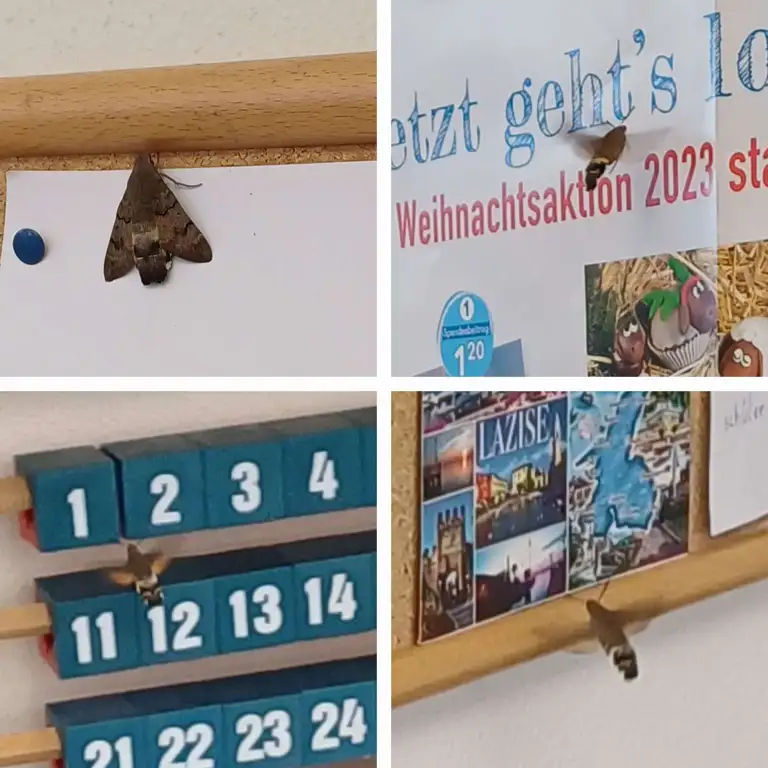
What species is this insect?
Macroglossum stellatarum
